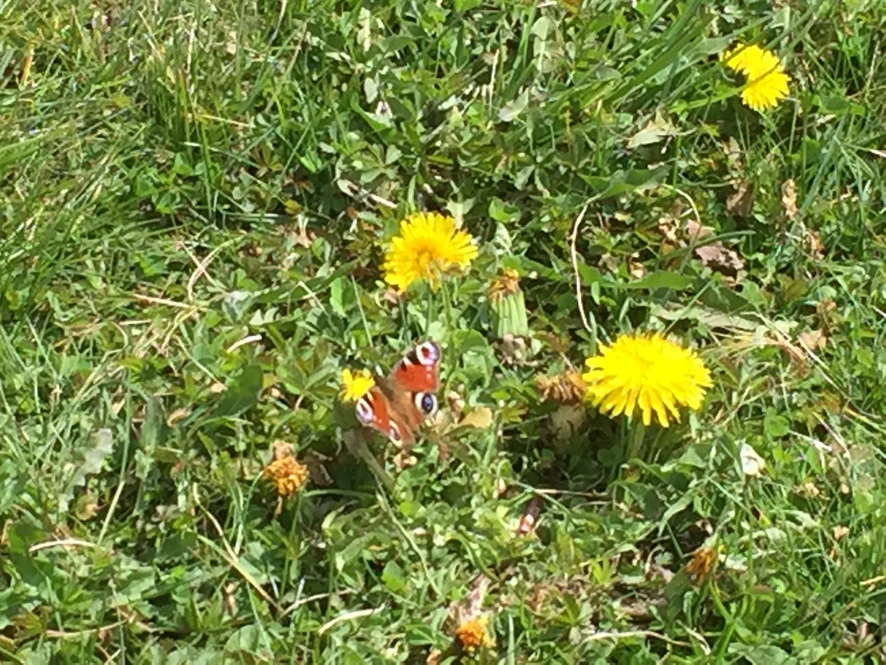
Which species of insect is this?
Aglais io
